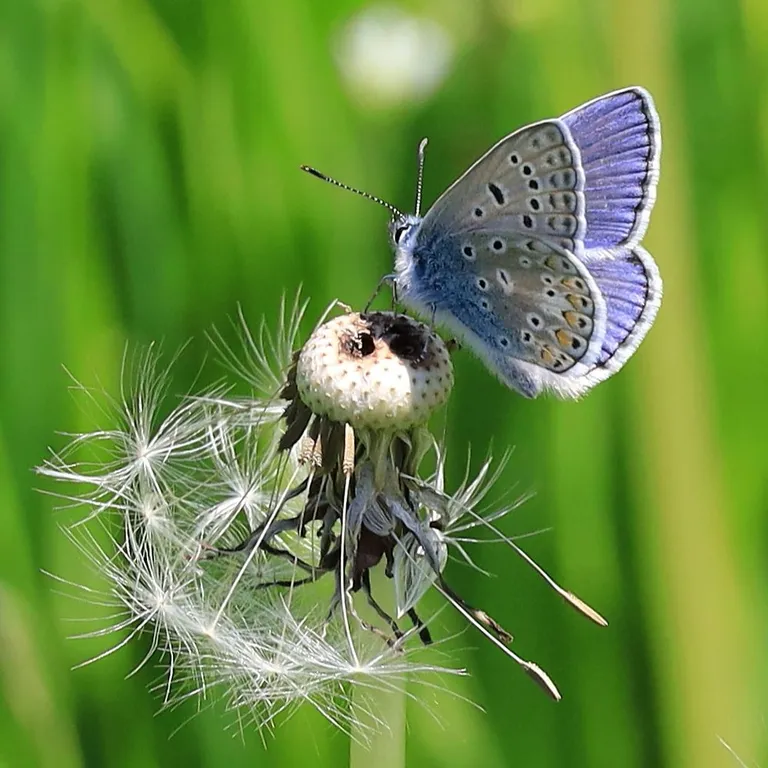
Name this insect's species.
Polyommatus icarus
